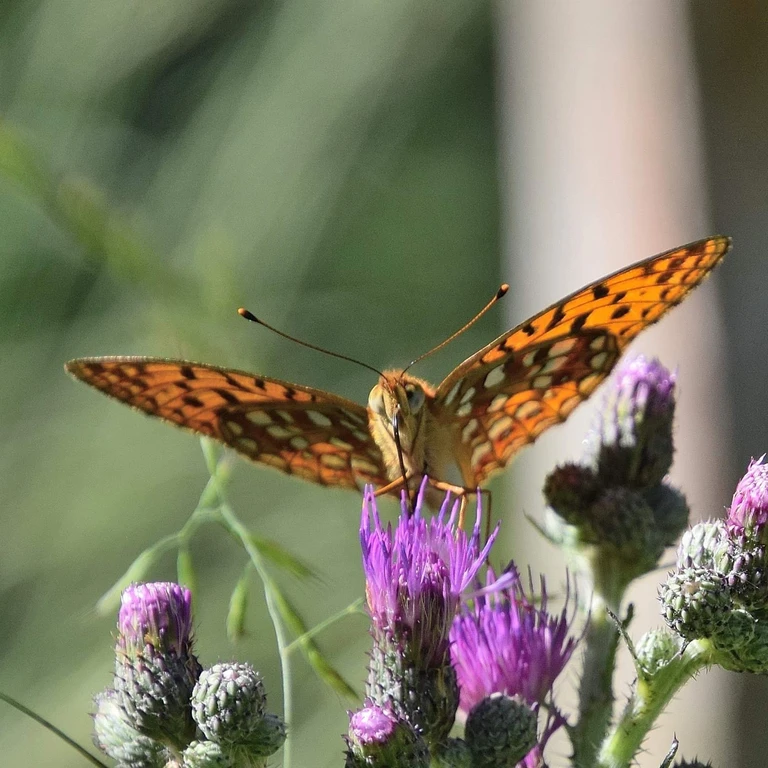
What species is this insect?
Fabriciana adippe
